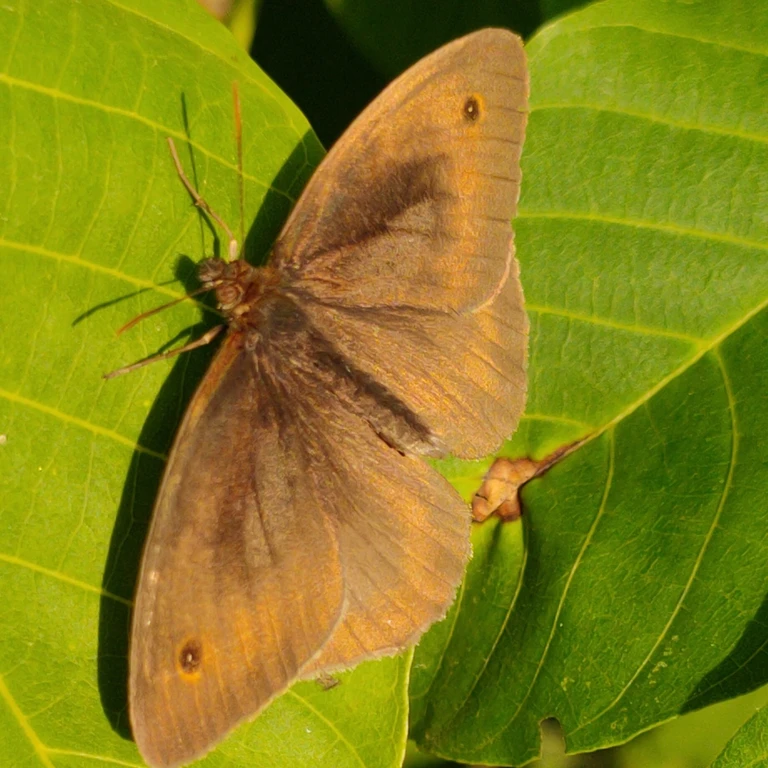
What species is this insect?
Maniola jurtina
